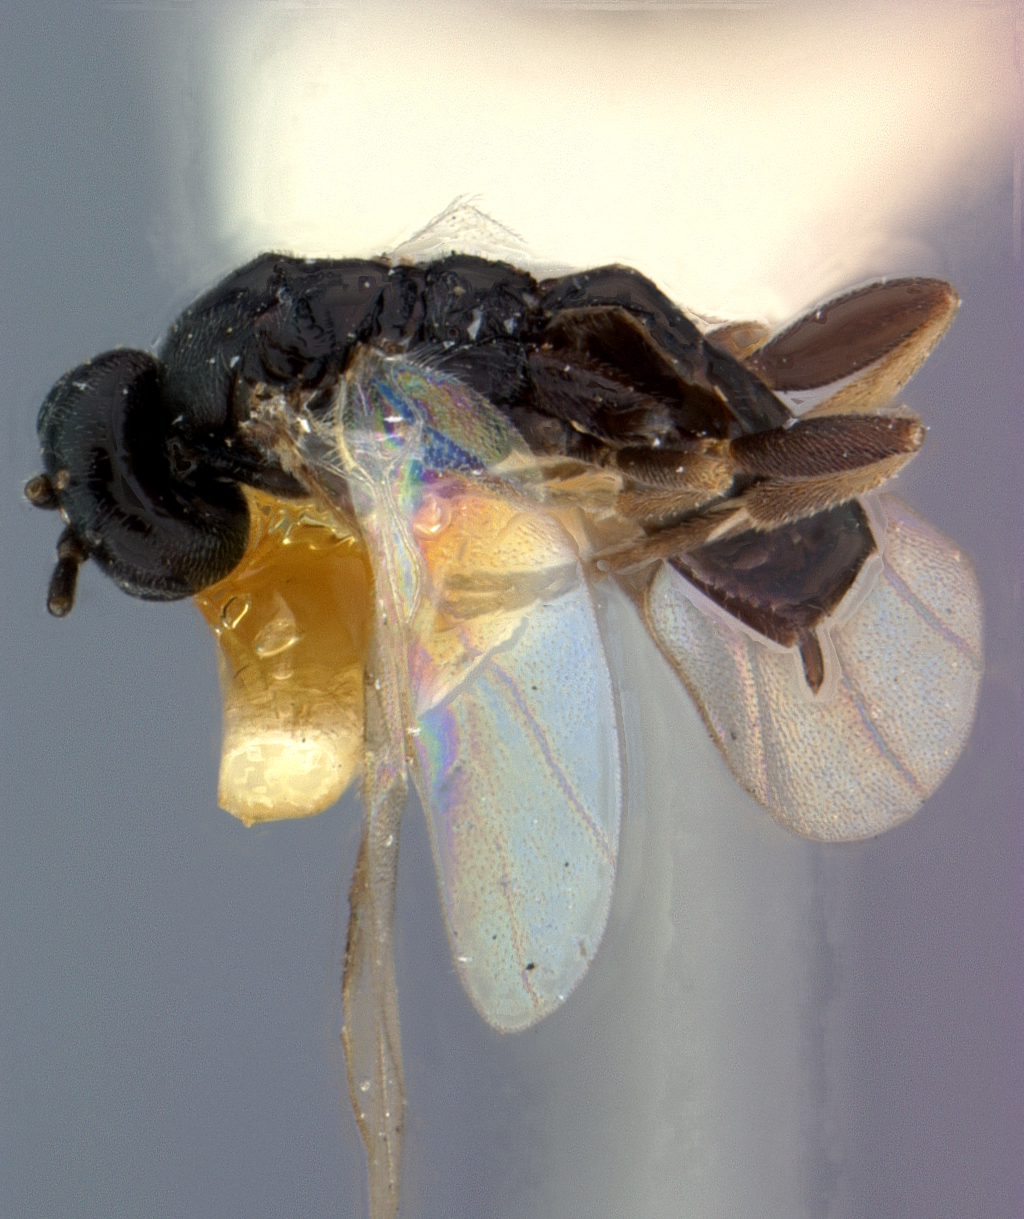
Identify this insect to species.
Apanteles gillettei
